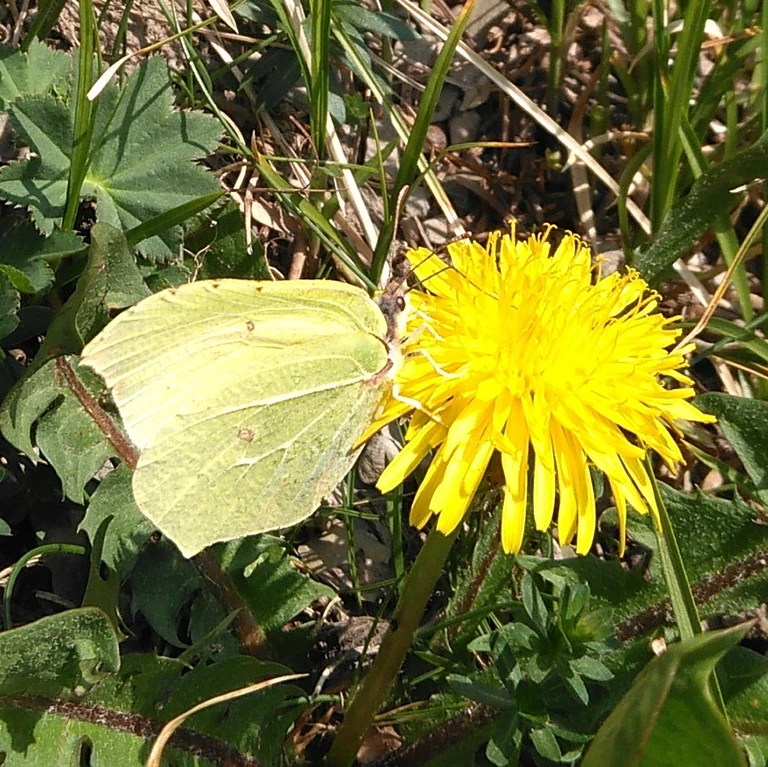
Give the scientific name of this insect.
Gonepteryx rhamni
